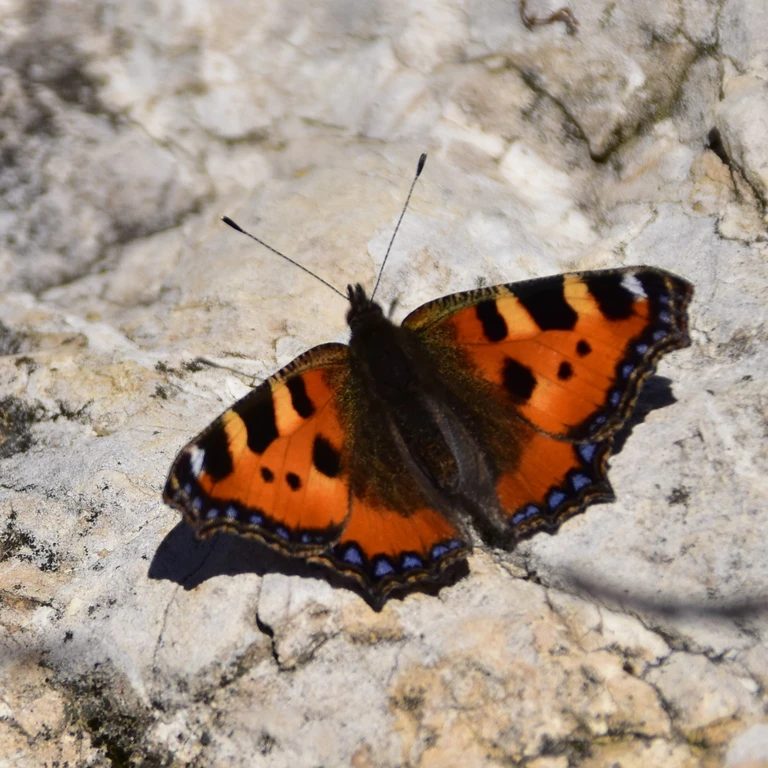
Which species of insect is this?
Aglais urticae
